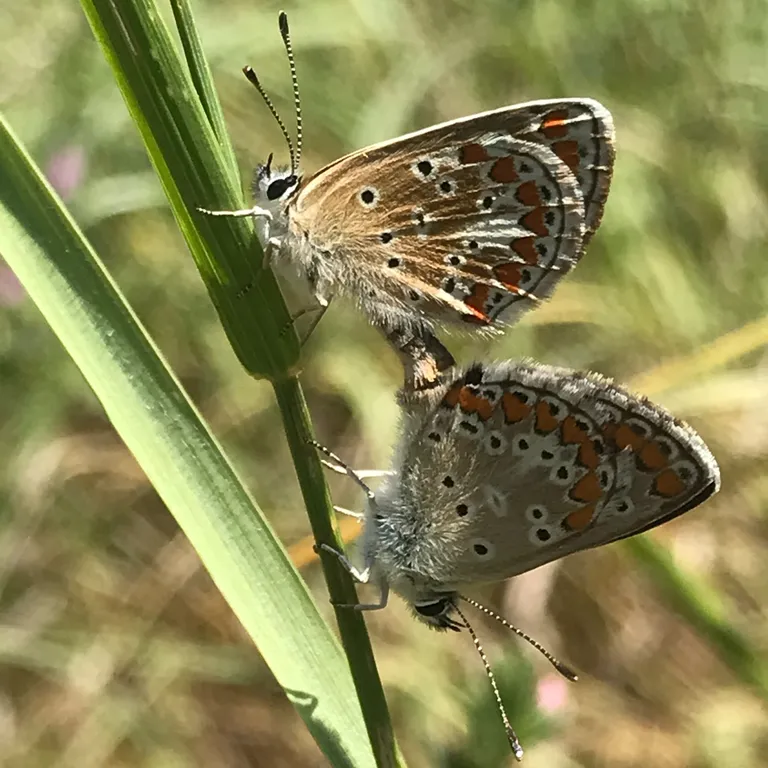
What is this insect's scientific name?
Aricia agestis/artaxerxes
